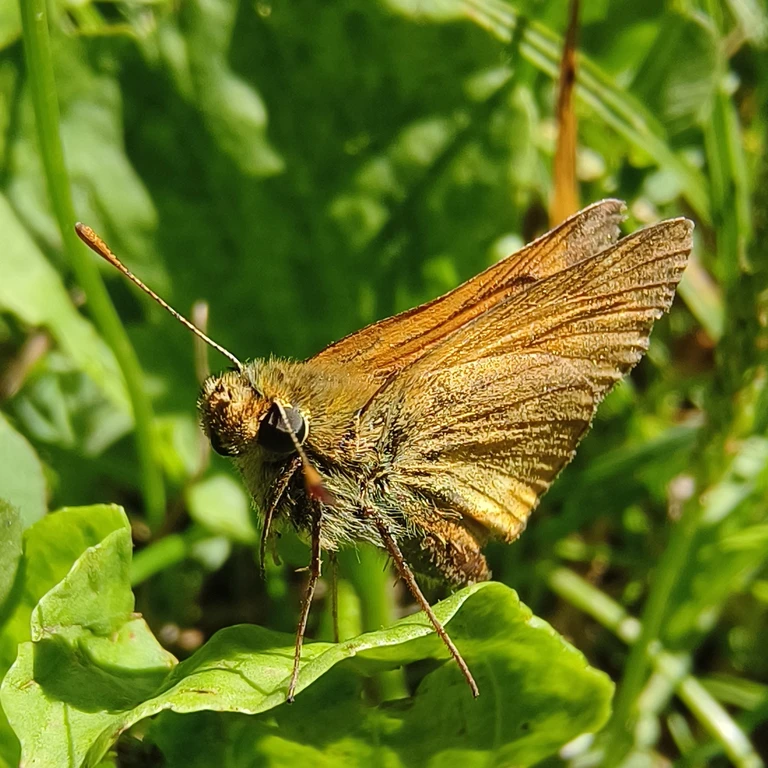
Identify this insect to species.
Ochlodes sylvanus (also Ochlodes venata)
